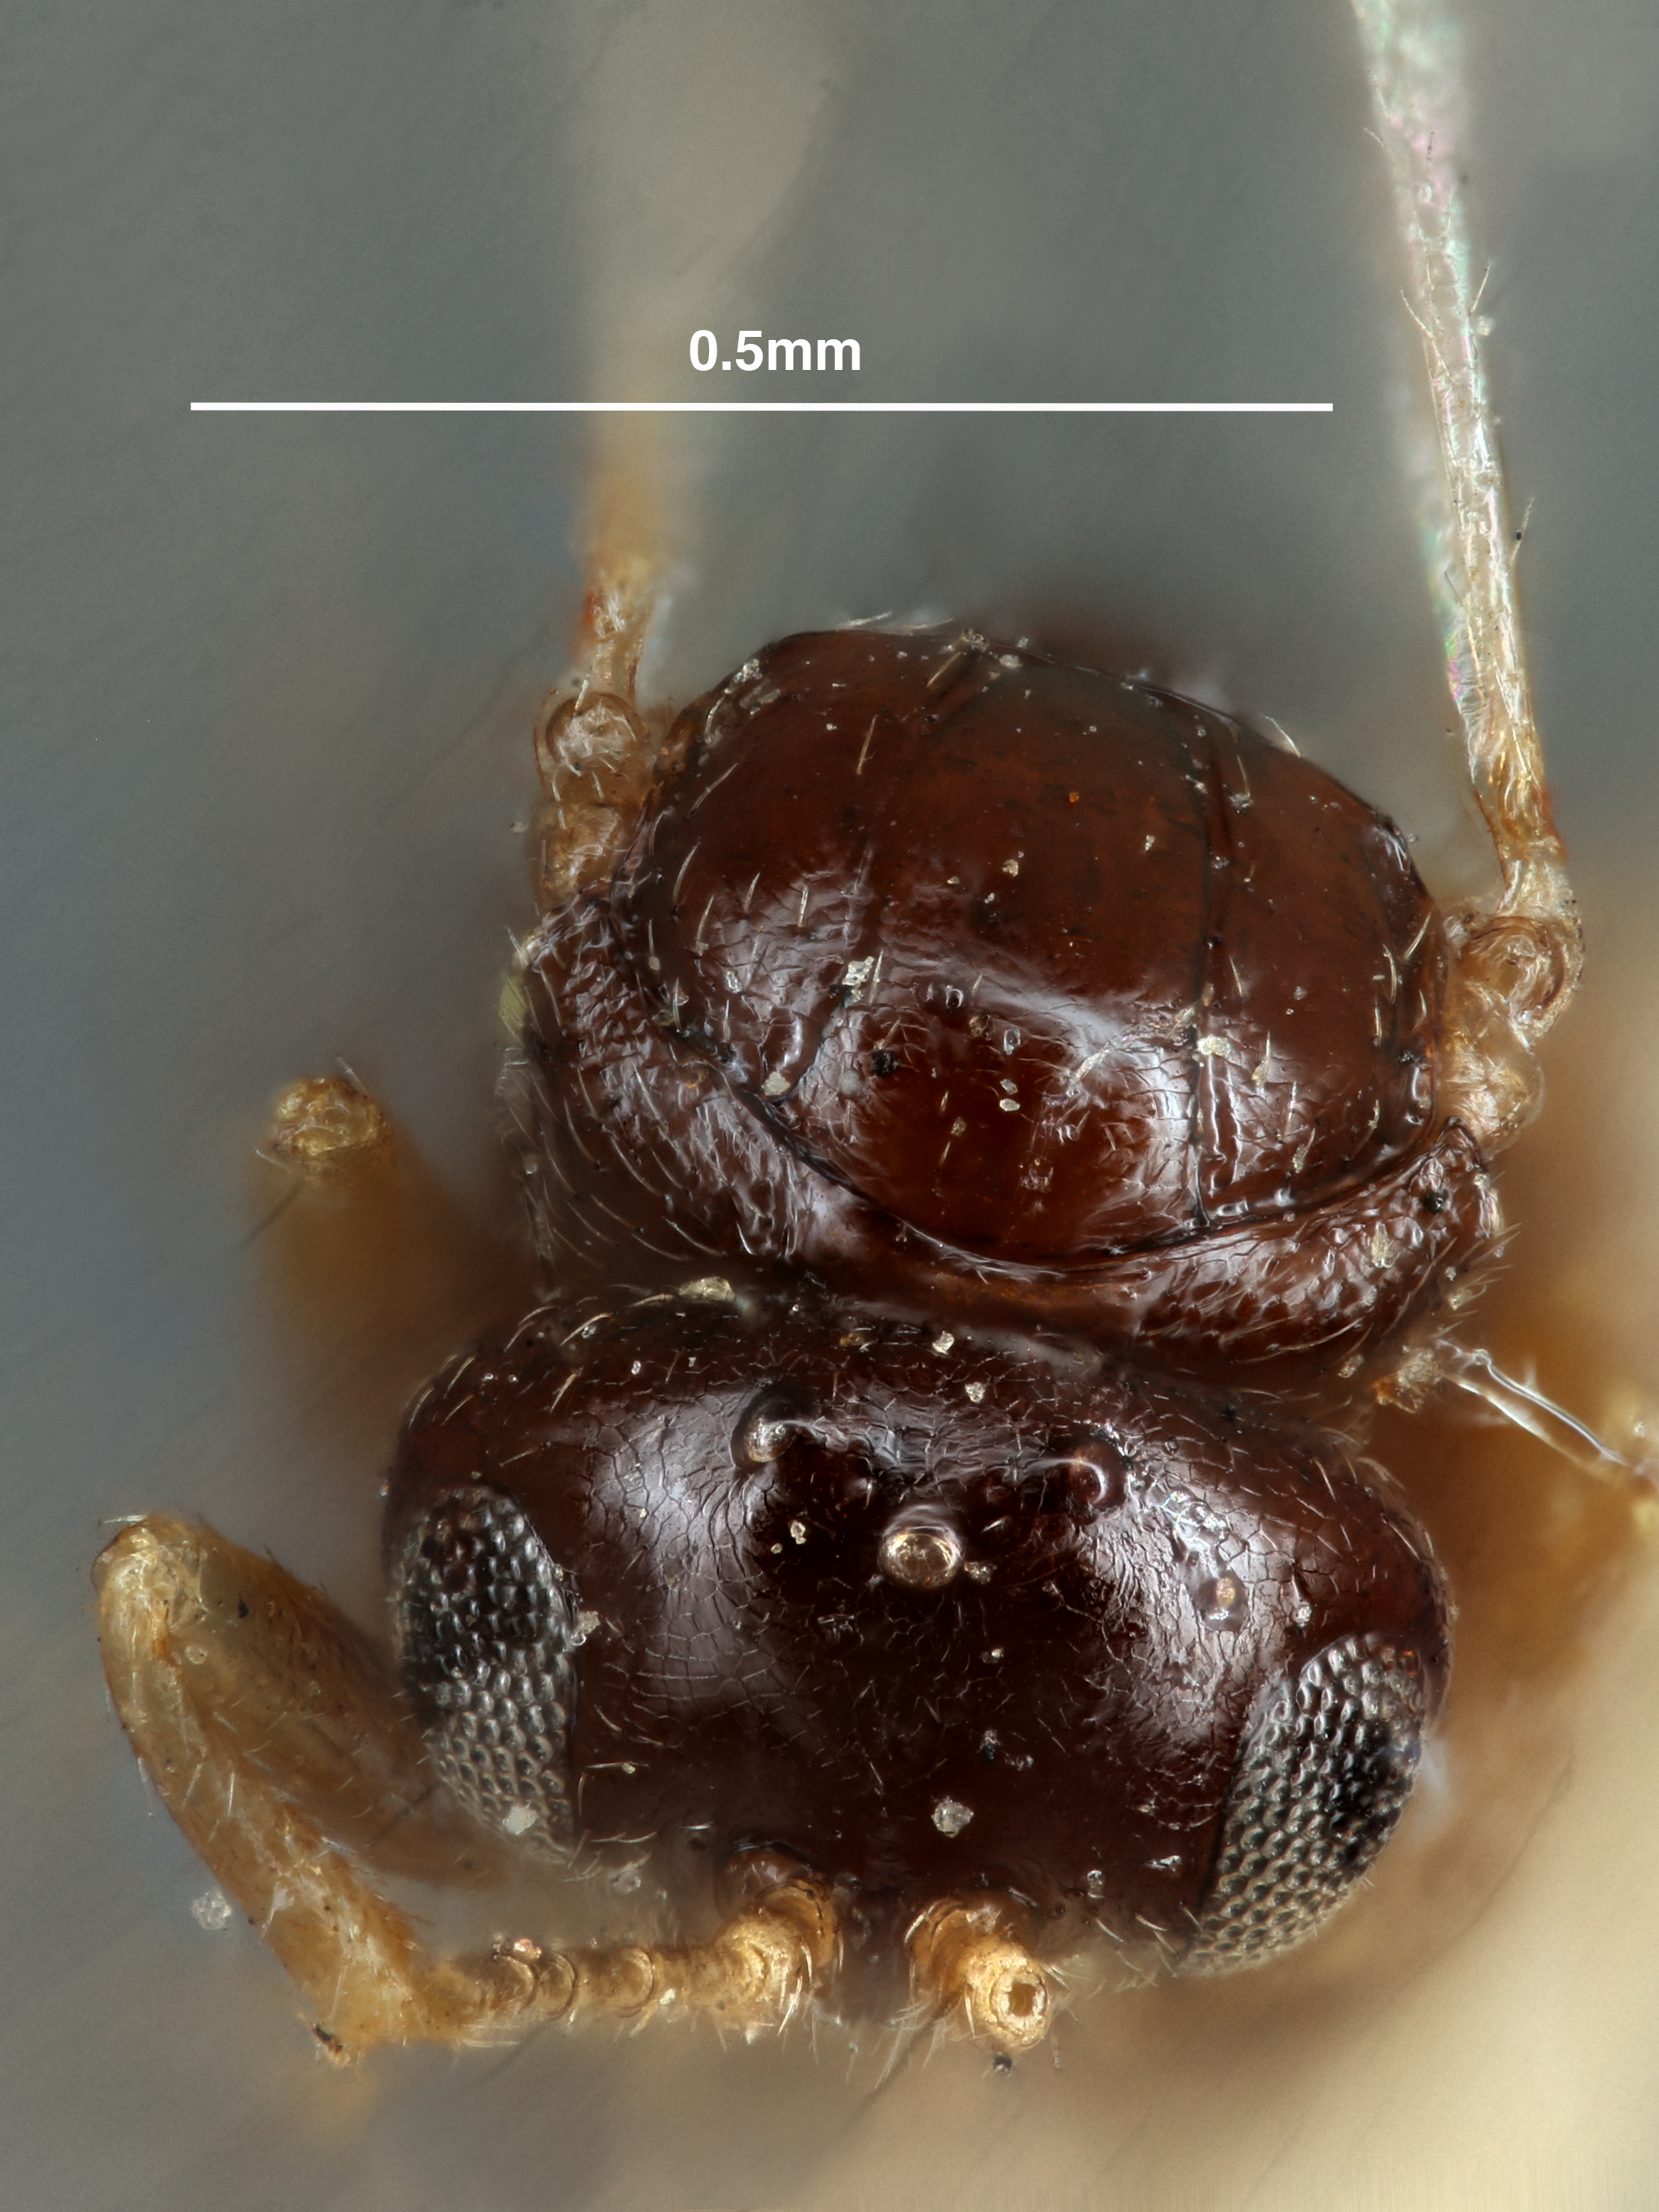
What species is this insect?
Dryophanta vesiculoides
